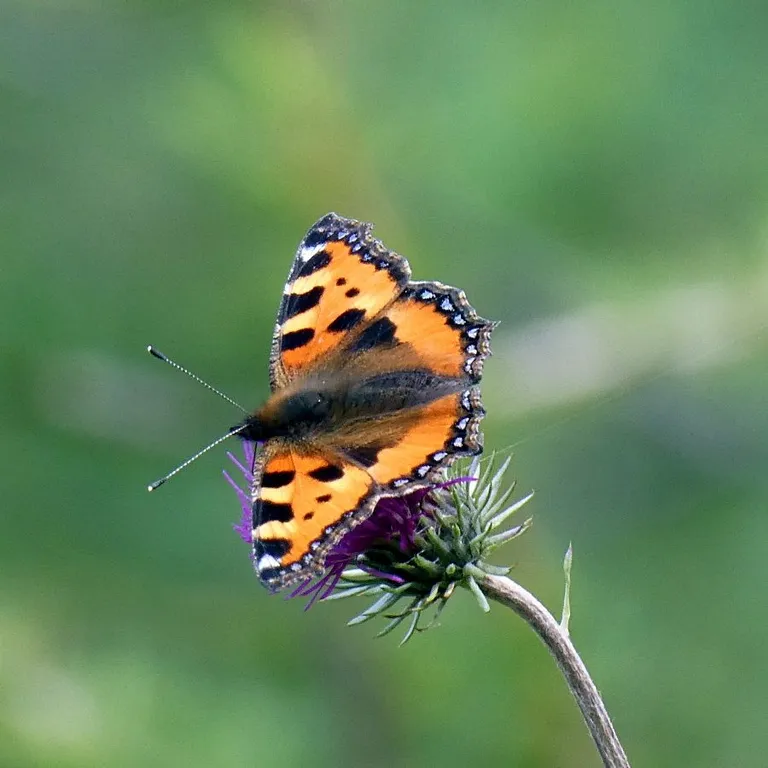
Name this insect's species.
Aglais urticae
